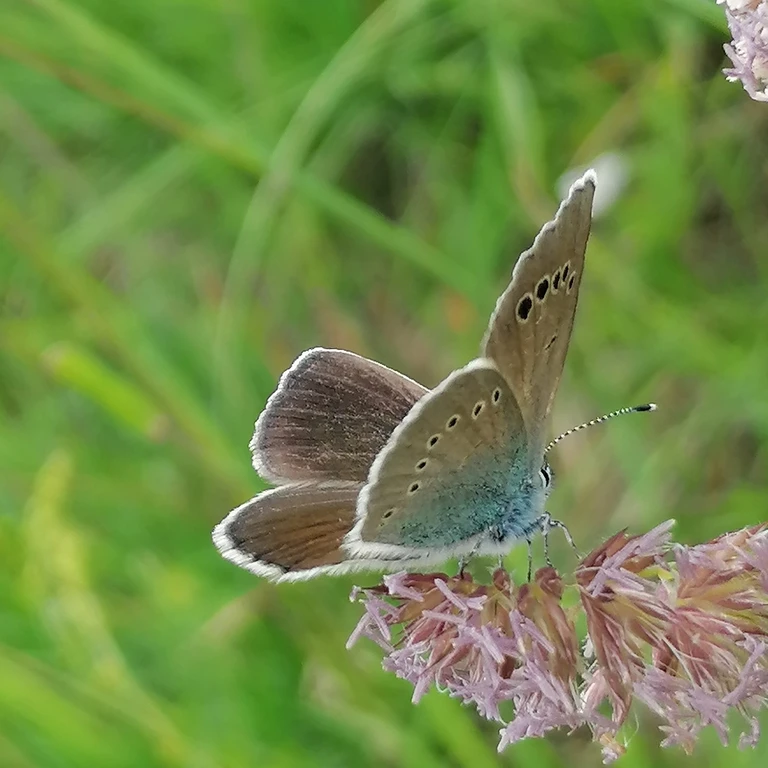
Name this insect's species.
Glaucopsyche alexis
